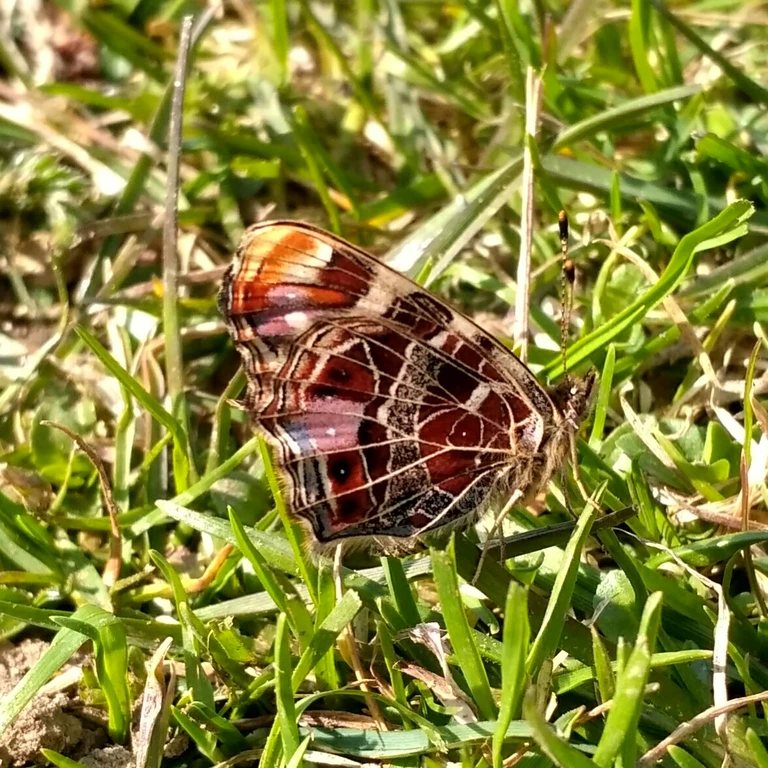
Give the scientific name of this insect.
Araschnia levana
